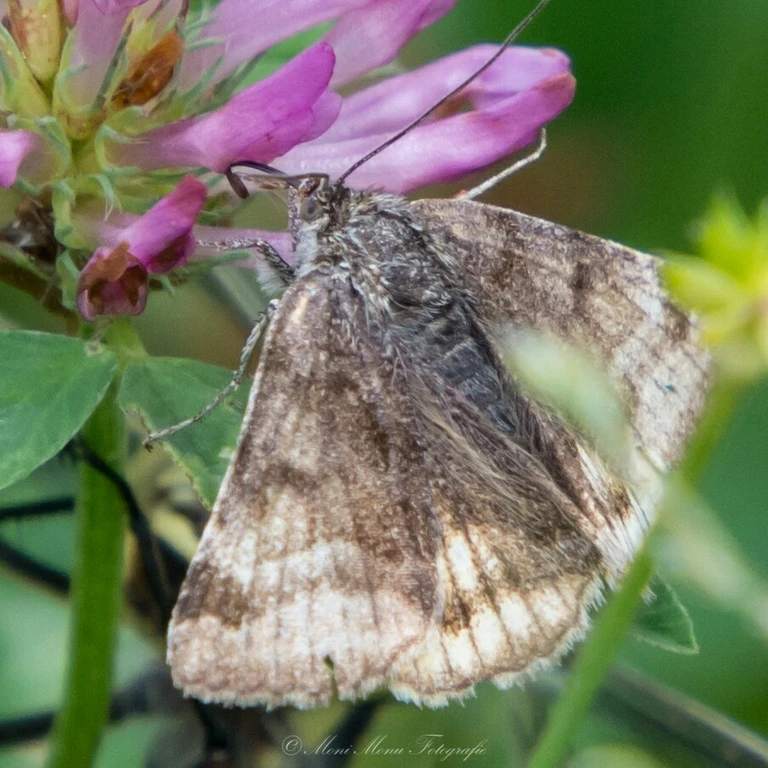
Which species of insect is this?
Euclidia glyphica
